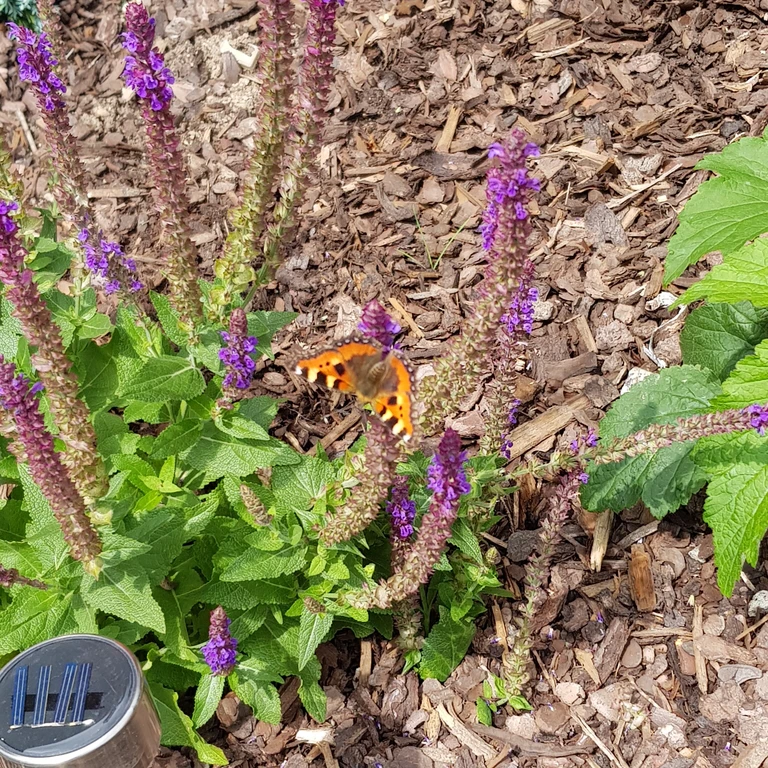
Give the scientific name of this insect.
Aglais urticae
